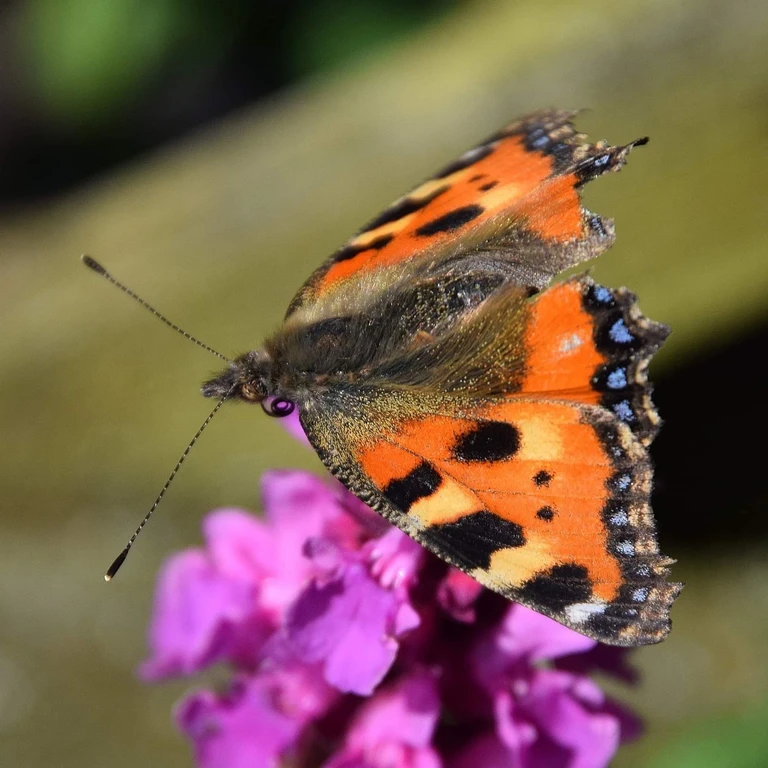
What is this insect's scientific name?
Aglais urticae
